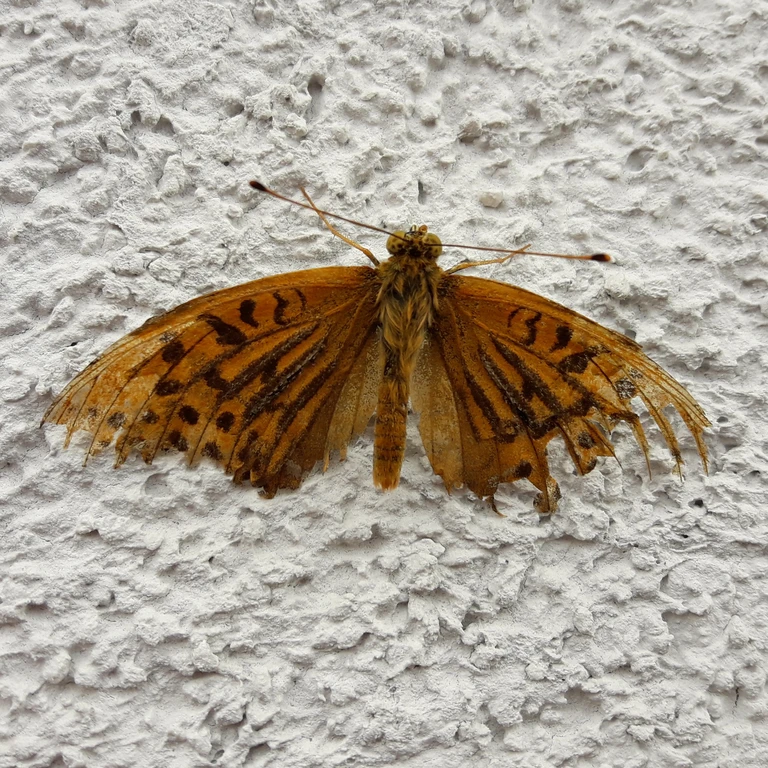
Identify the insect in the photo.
Argynnis paphia
